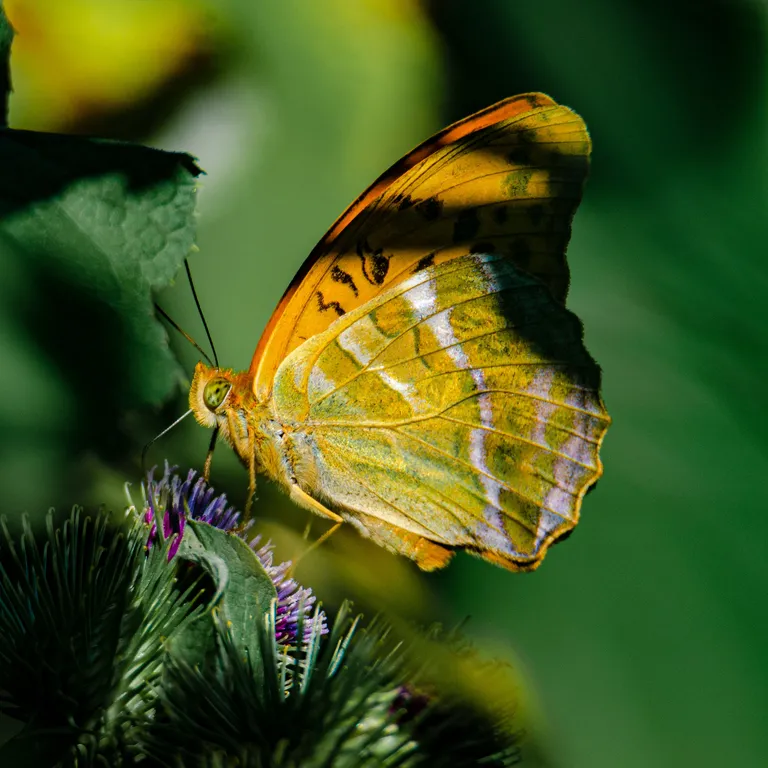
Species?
Argynnis paphia
